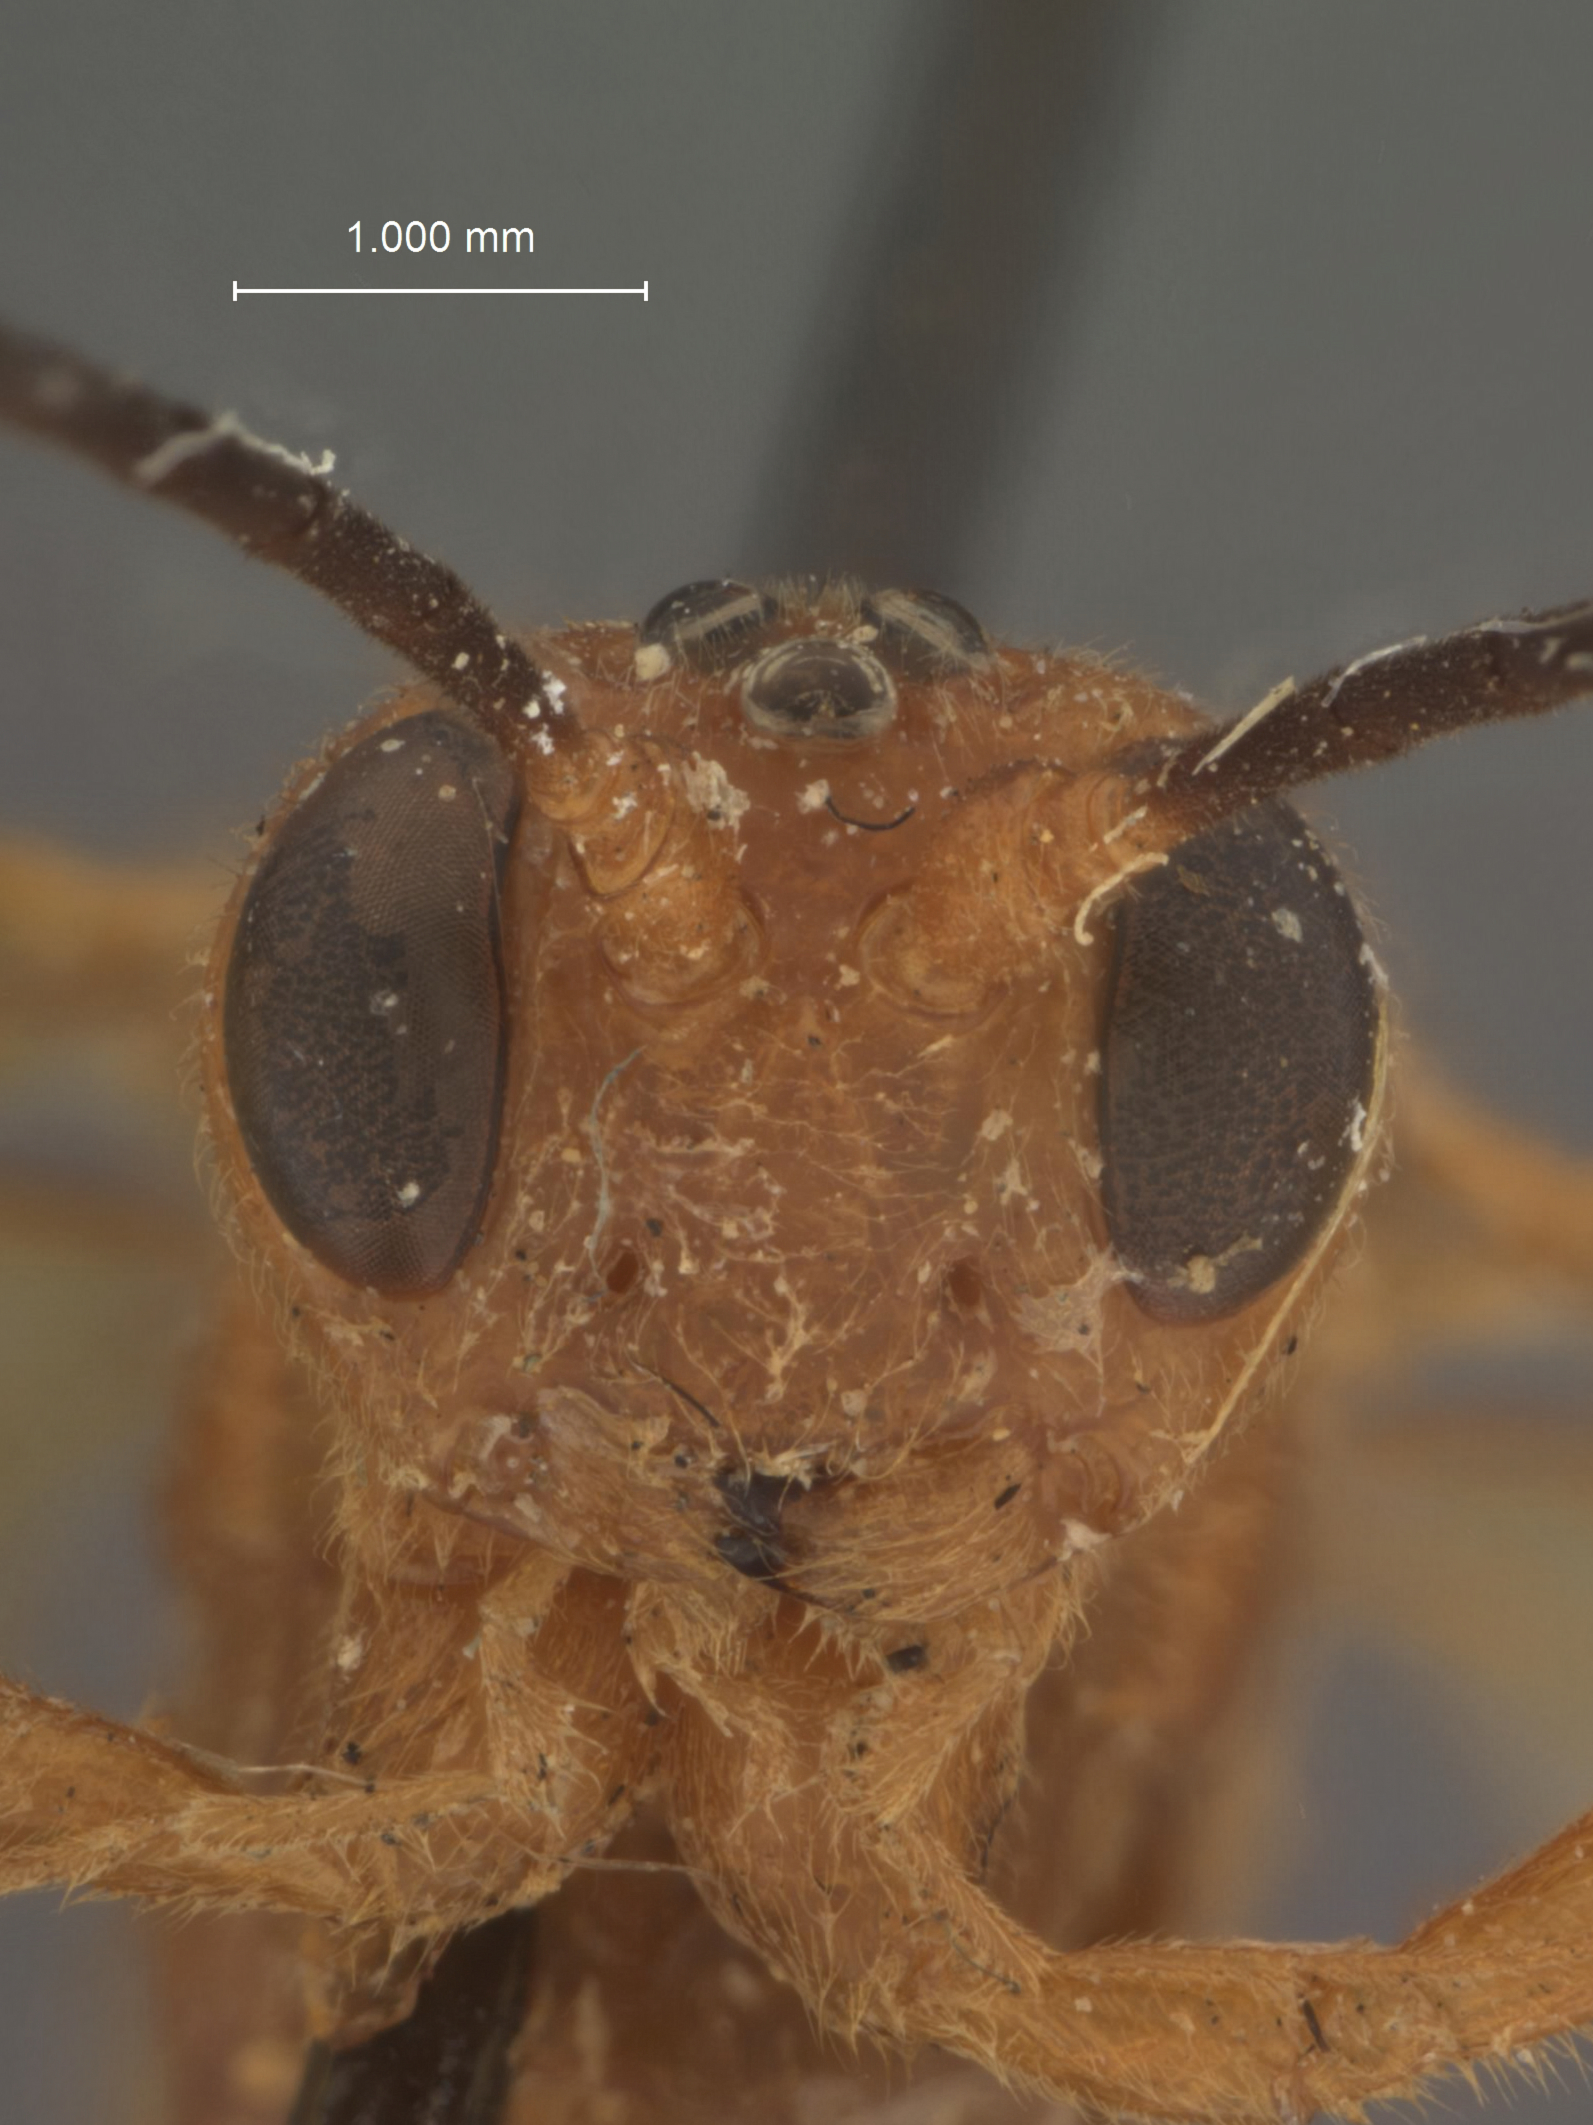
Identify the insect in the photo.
Nephopheltes japonicus
